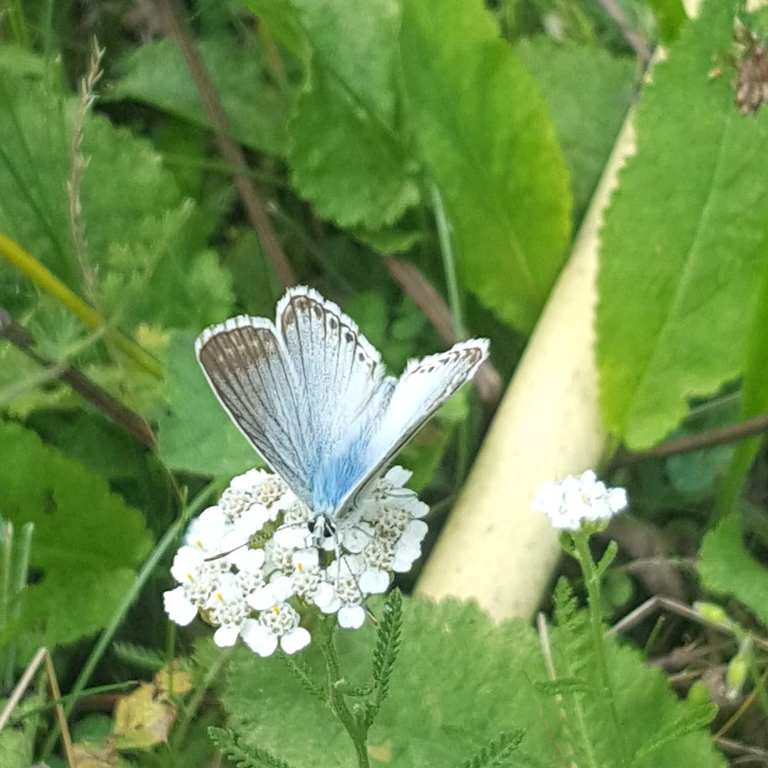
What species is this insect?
Lysandra coridon
